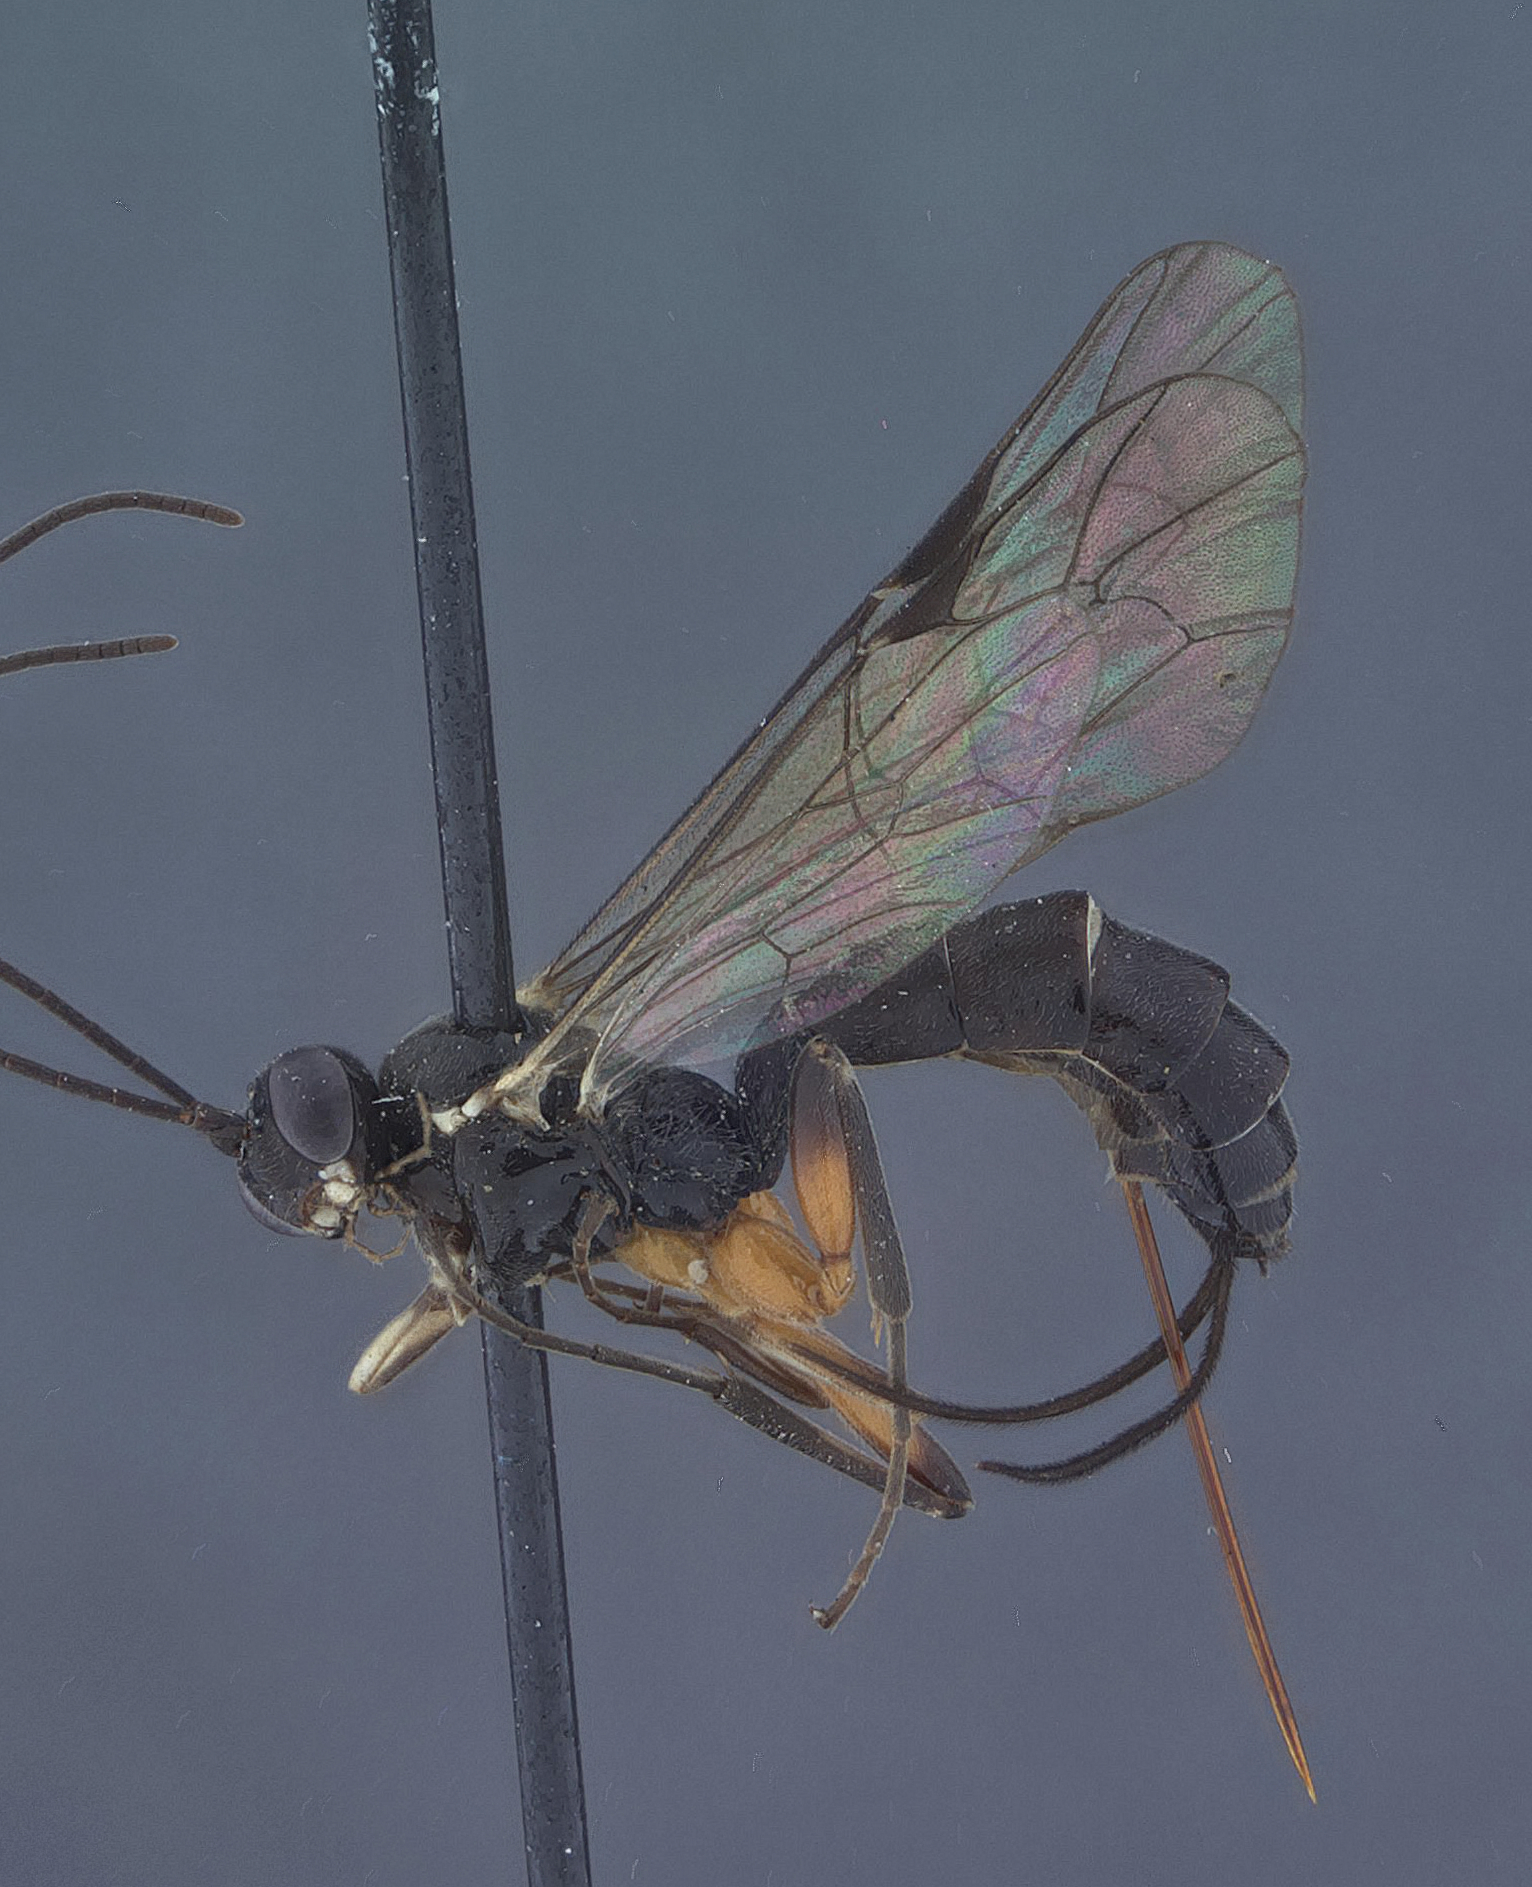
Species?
Delomerista lepteces
